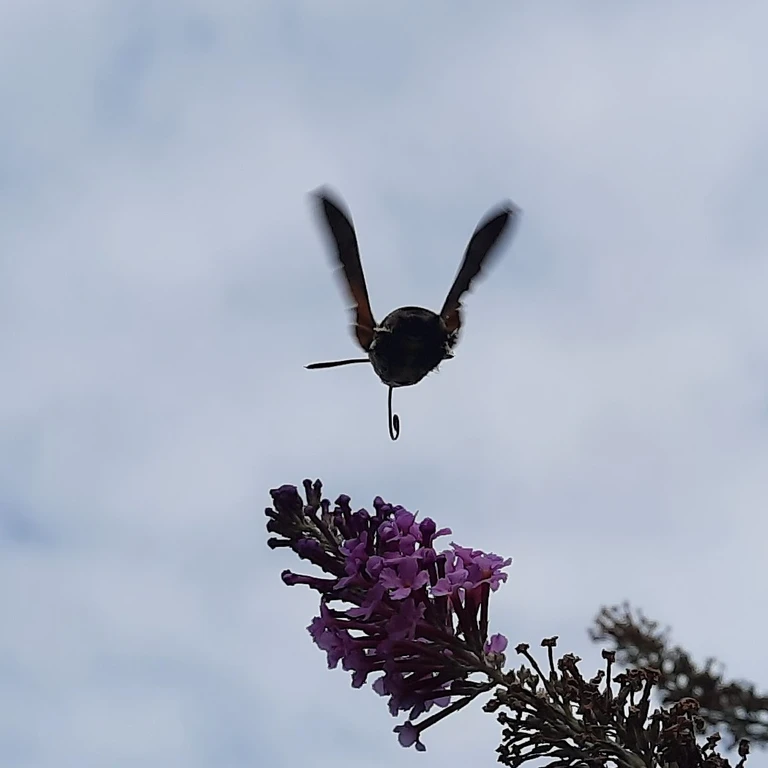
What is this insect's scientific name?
Macroglossum stellatarum
